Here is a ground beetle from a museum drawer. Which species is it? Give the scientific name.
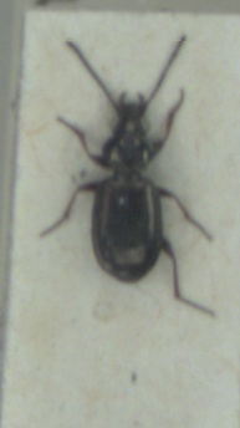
Bembidion properans
